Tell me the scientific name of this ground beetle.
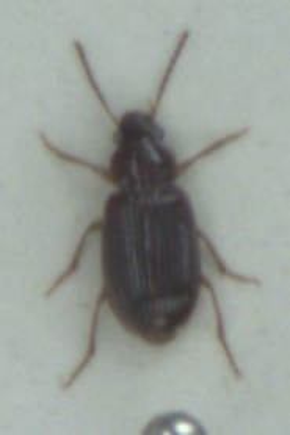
Bradycellus harpalinus
